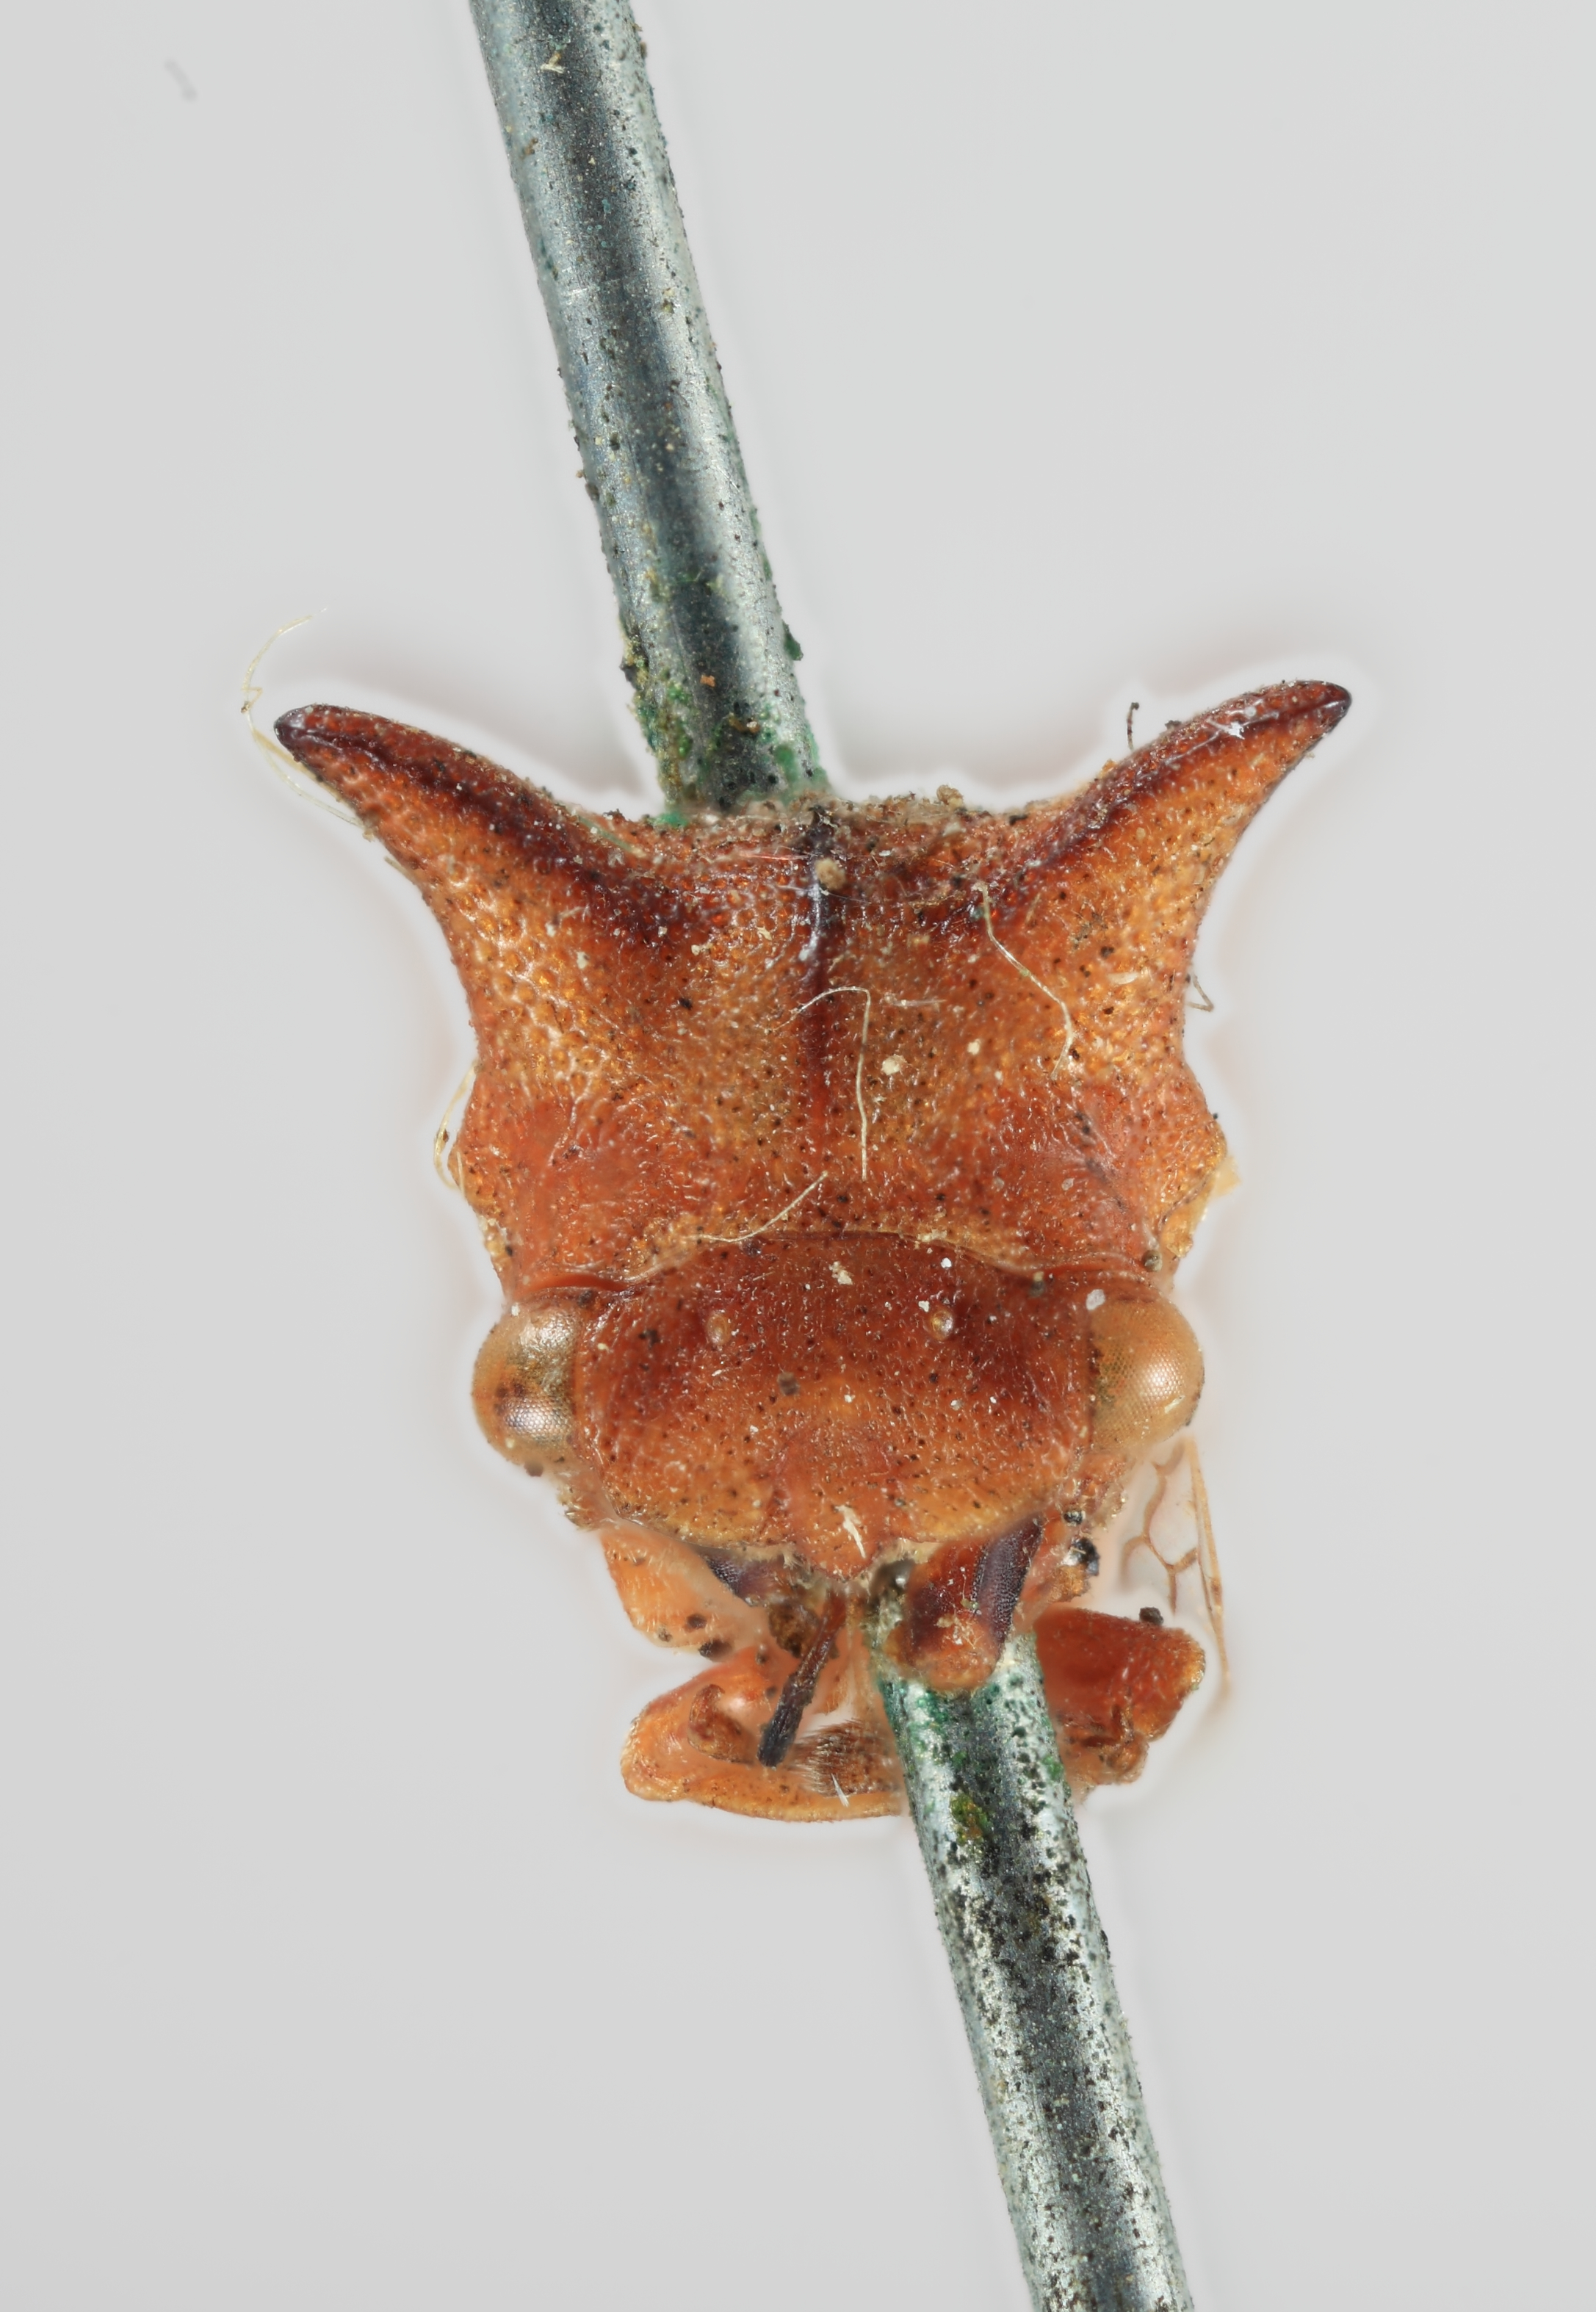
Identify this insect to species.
Sextius tennuis
